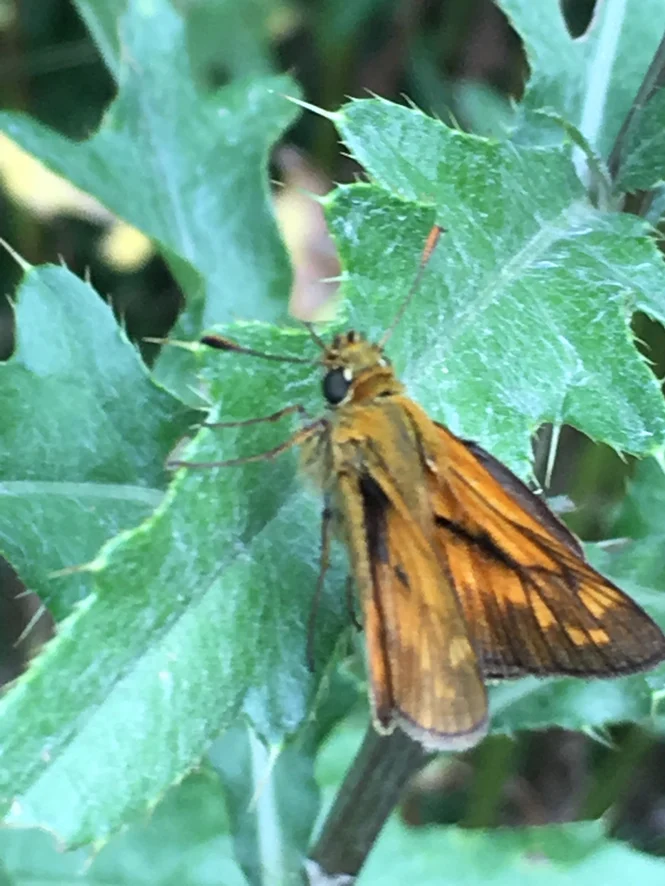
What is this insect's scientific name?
Ochlodes sylvanus (also Ochlodes venata)
